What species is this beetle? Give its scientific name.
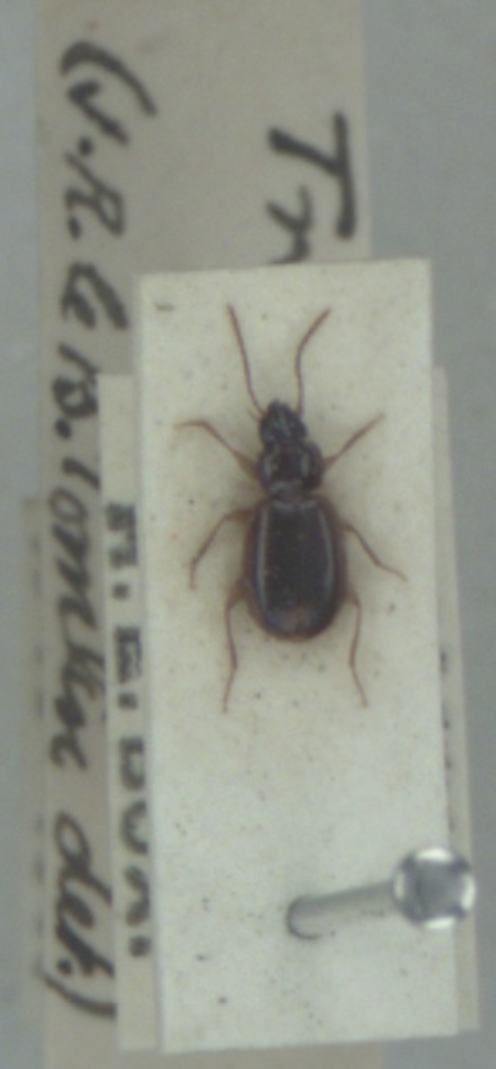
Trechus obtusus
